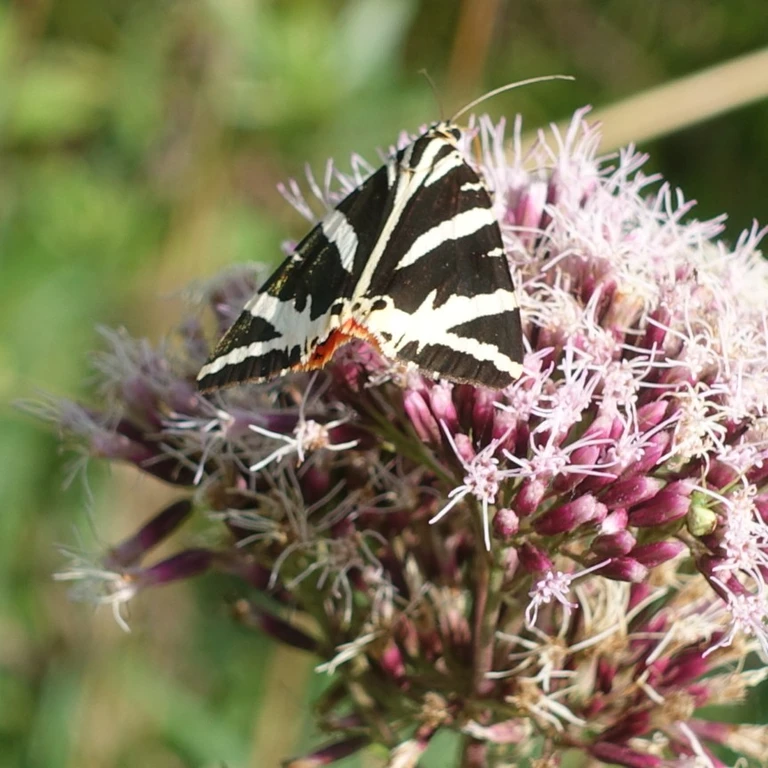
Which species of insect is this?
Euplagia quadripunctaria
